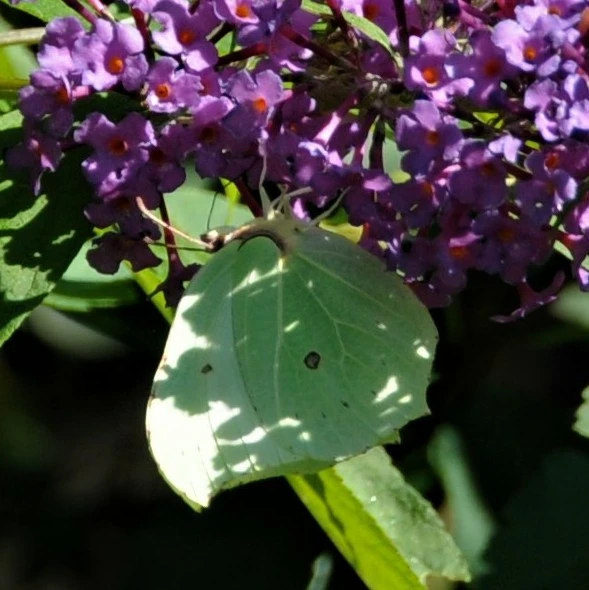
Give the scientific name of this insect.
Gonepteryx rhamni
